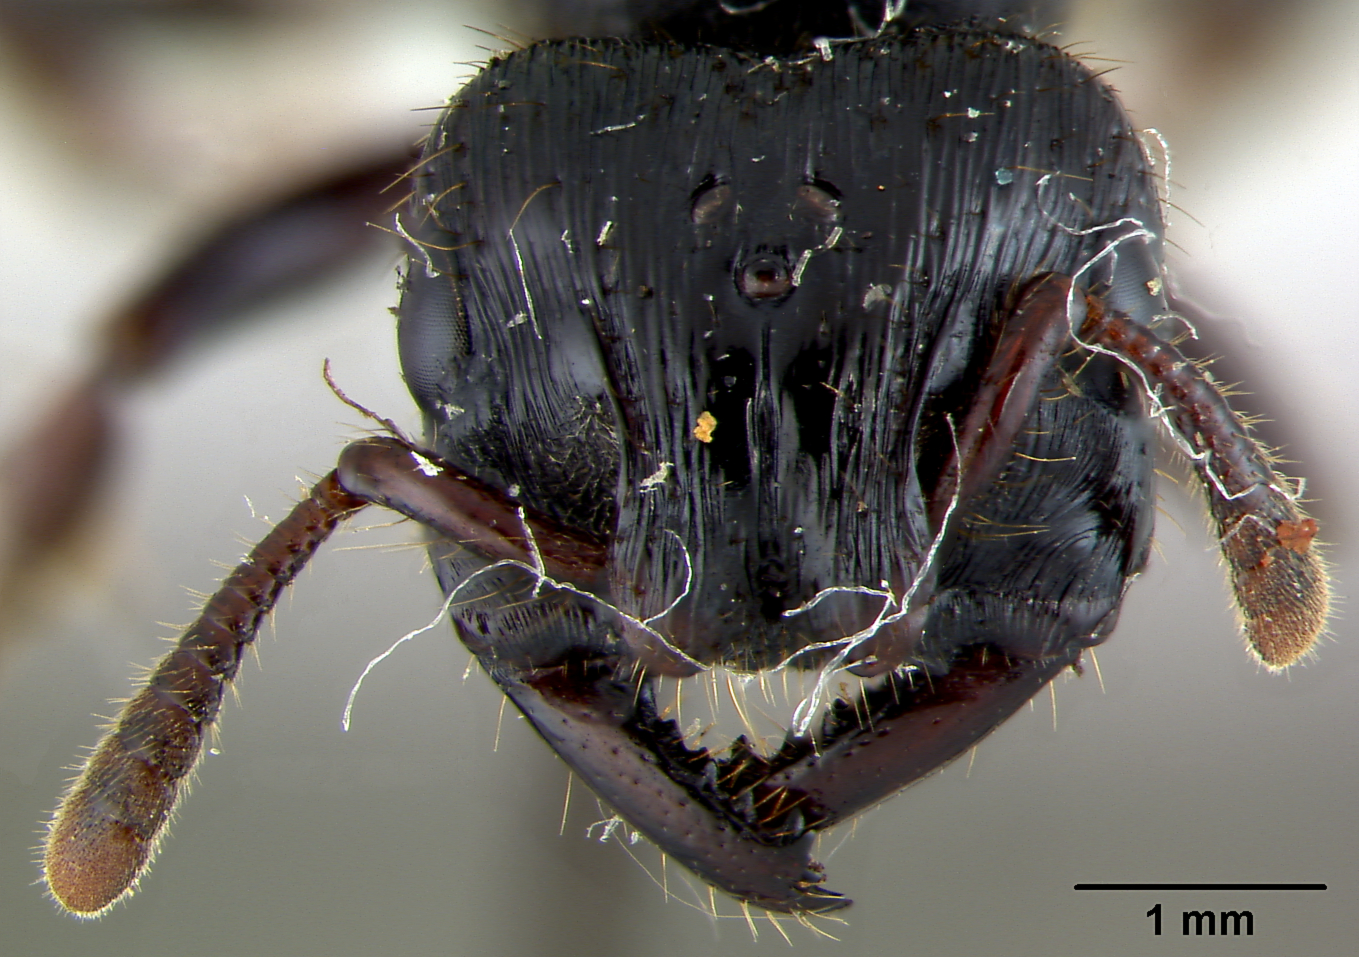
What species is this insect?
Myopopone smithi
